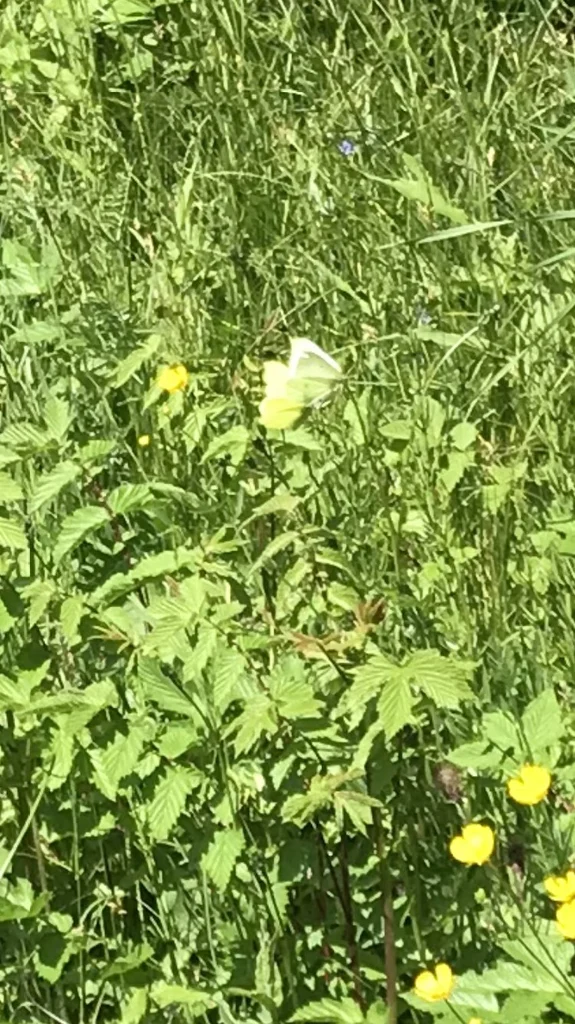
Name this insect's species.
Gonepteryx rhamni
